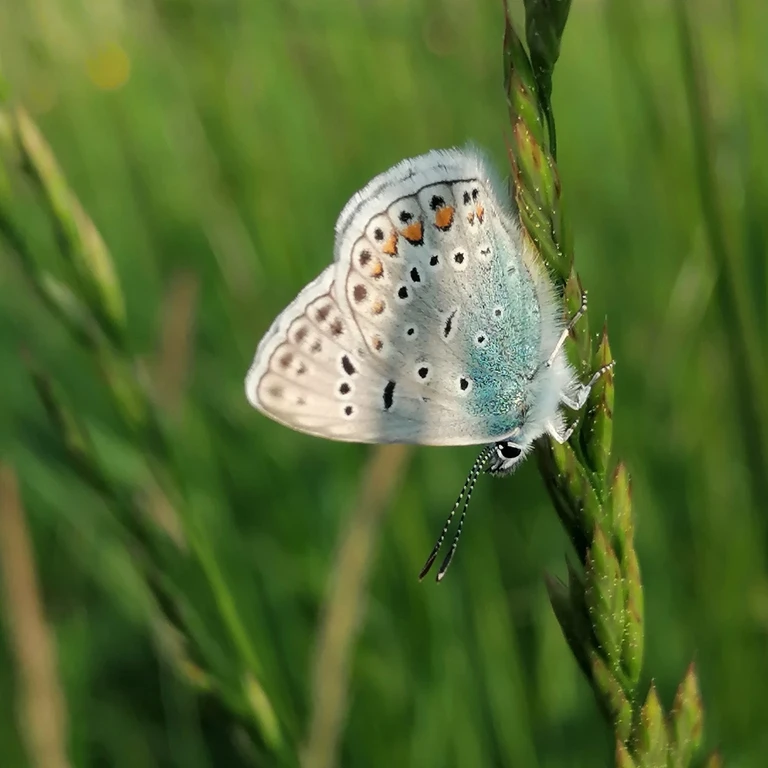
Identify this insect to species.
Polyommatus icarus
